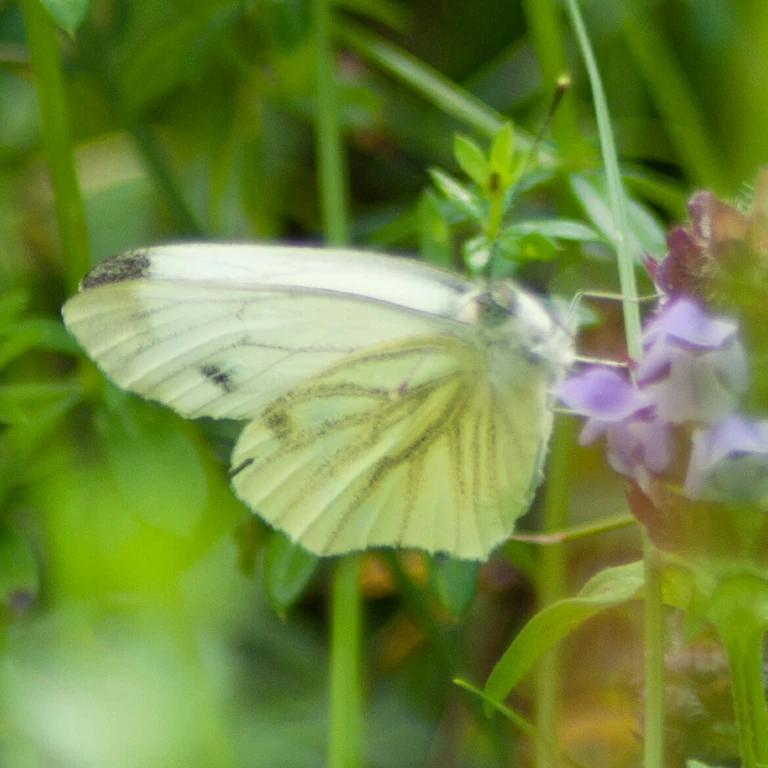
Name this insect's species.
Pieris napi
